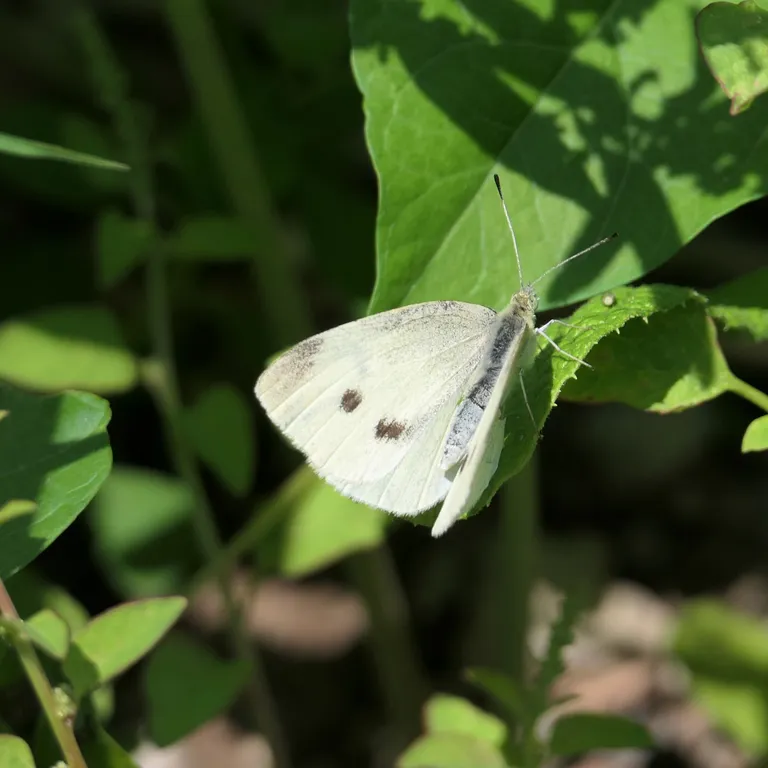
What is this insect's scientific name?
Pieris rapae
